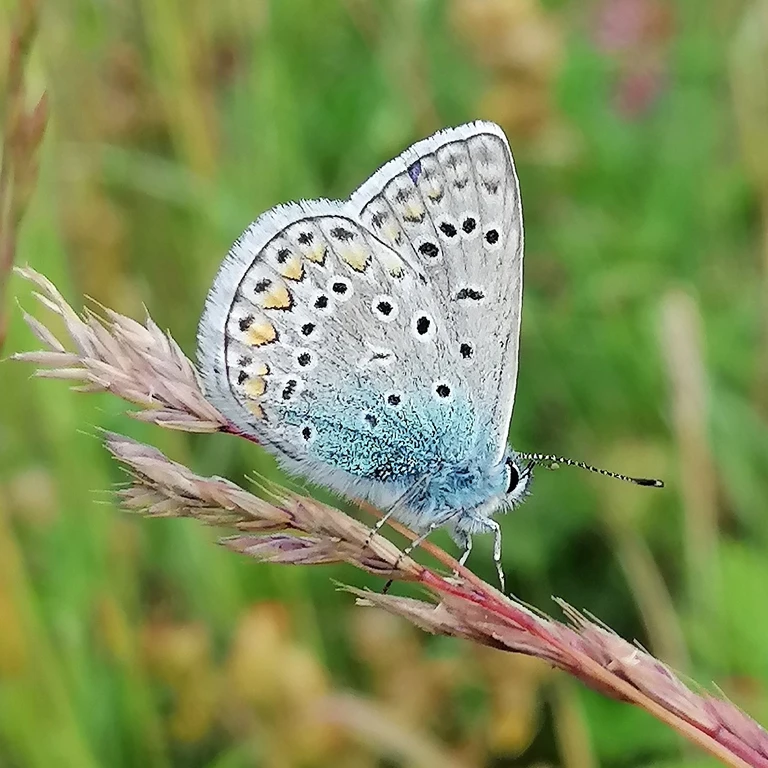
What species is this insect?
Polyommatus icarus
